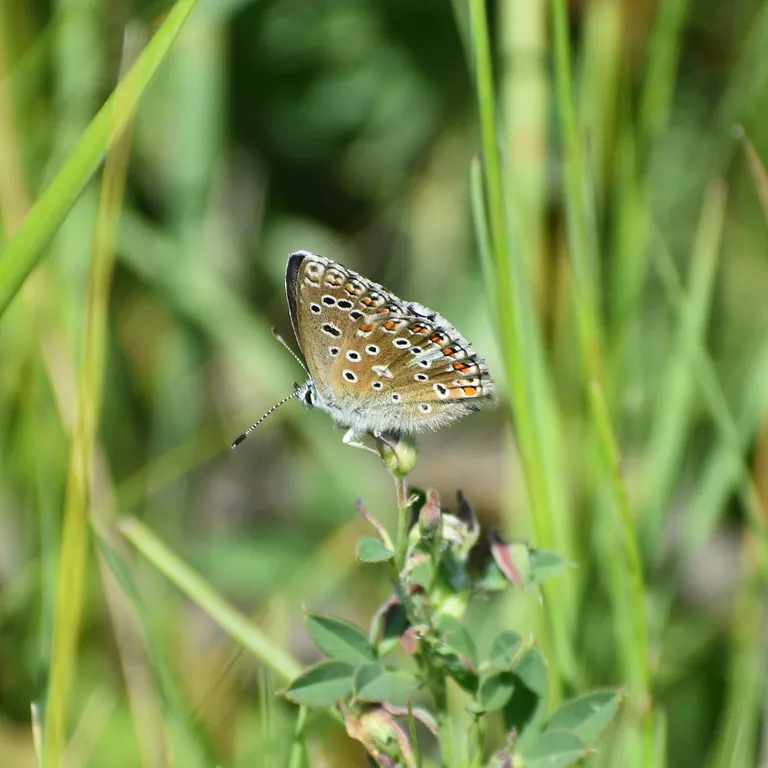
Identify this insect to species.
Lysandra bellargus
